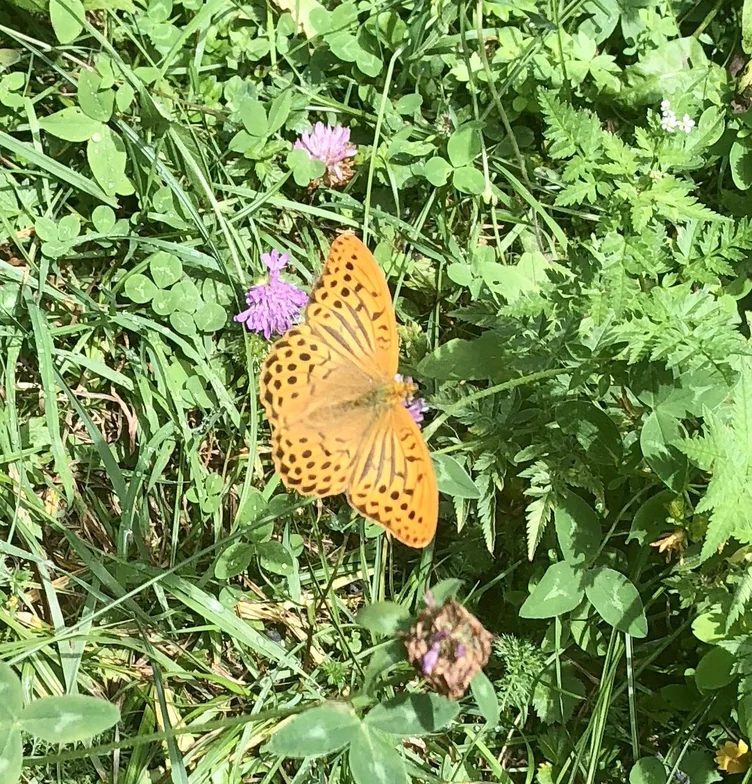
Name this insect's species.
Argynnis paphia
